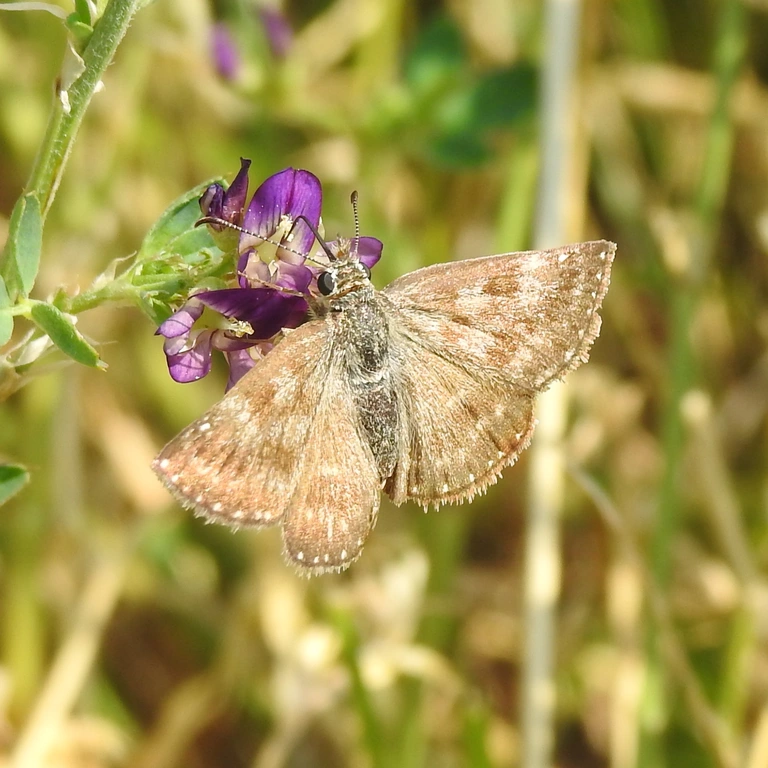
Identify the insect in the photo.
Erynnis tages
